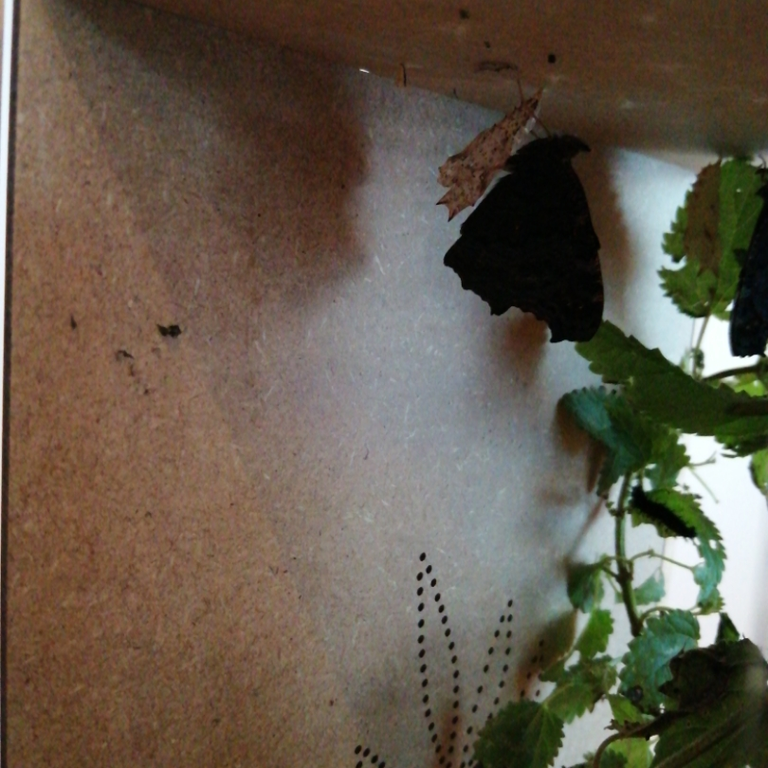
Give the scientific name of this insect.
Aglais io
